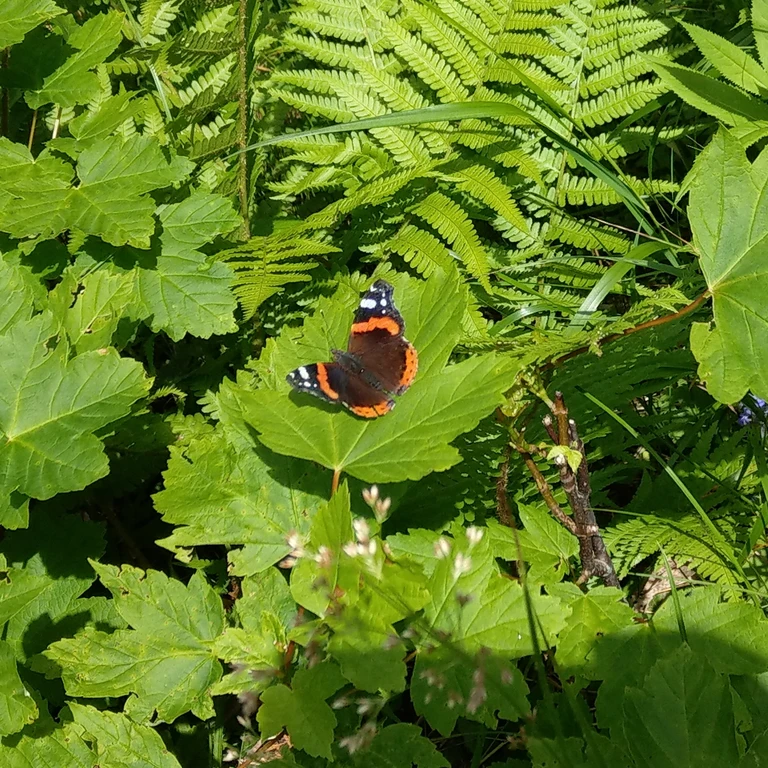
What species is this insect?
Vanessa atalanta
